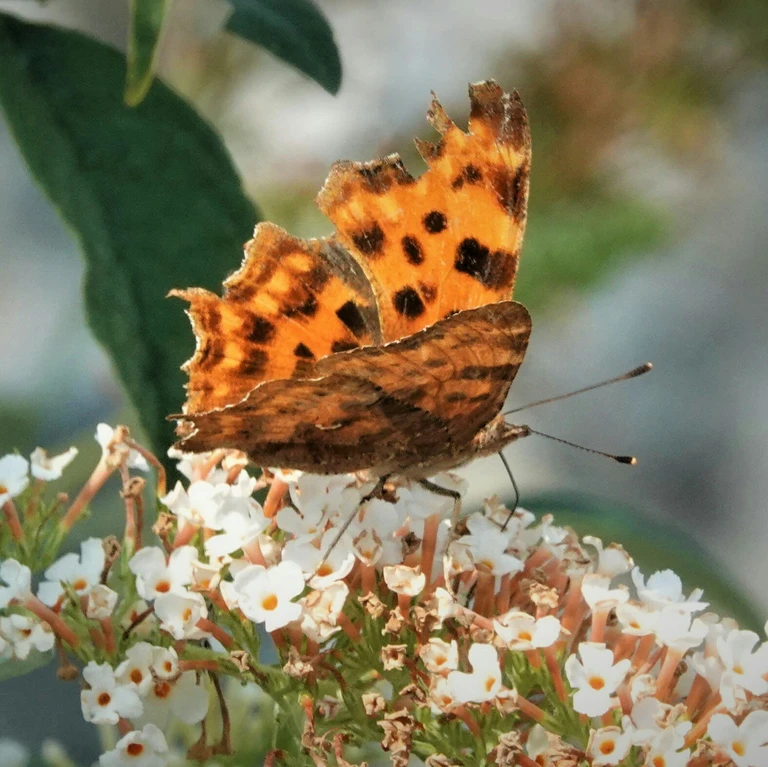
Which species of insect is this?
Polygonia c-album
